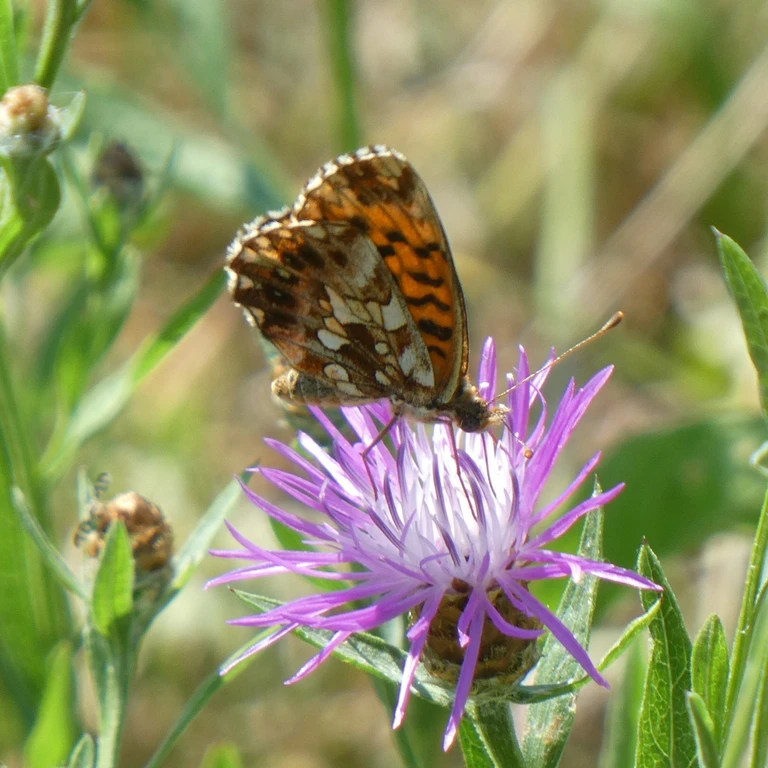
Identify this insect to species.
Boloria dia
